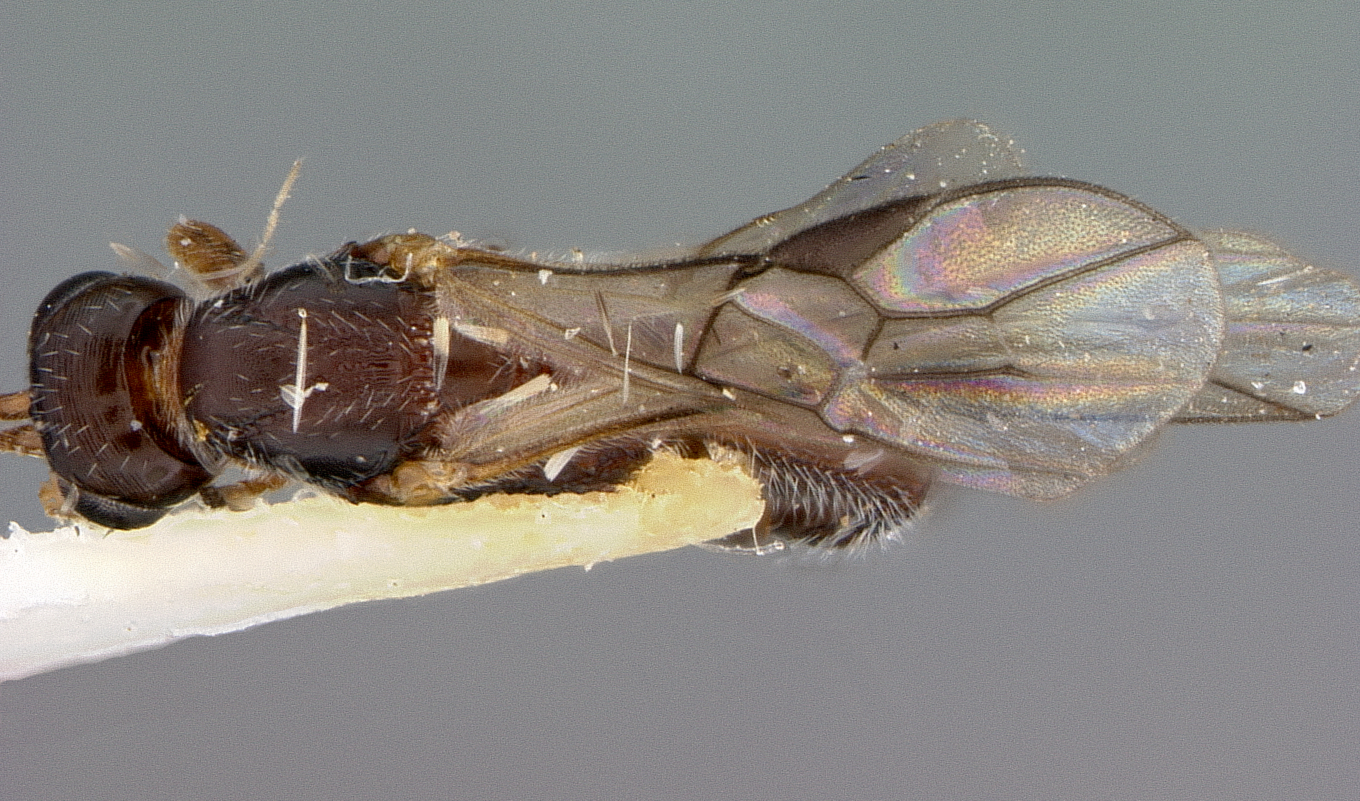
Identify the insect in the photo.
Acrophasmus arizonensis
